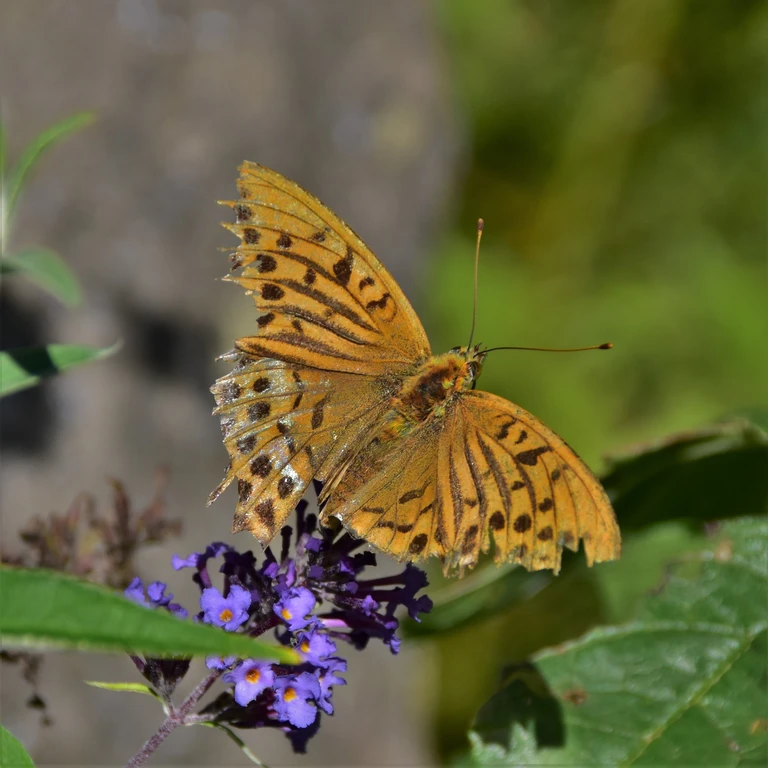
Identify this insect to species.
Argynnis paphia
